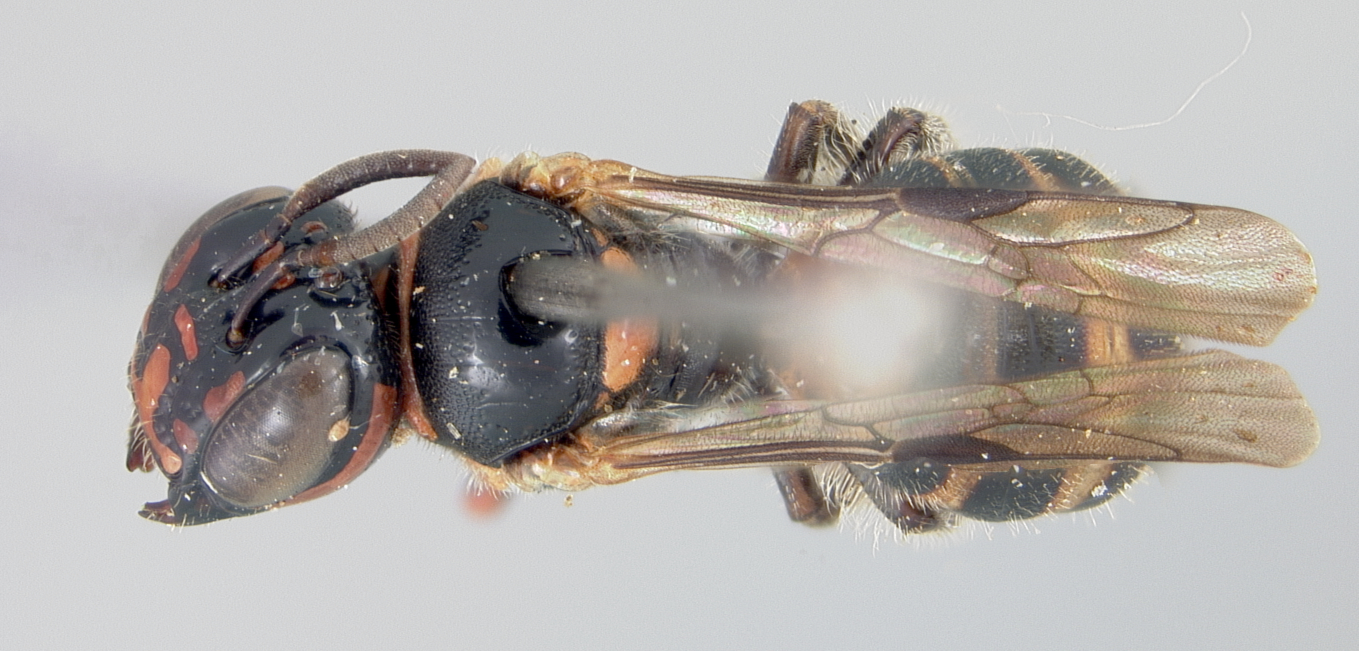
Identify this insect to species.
Ceratina philippinensis
